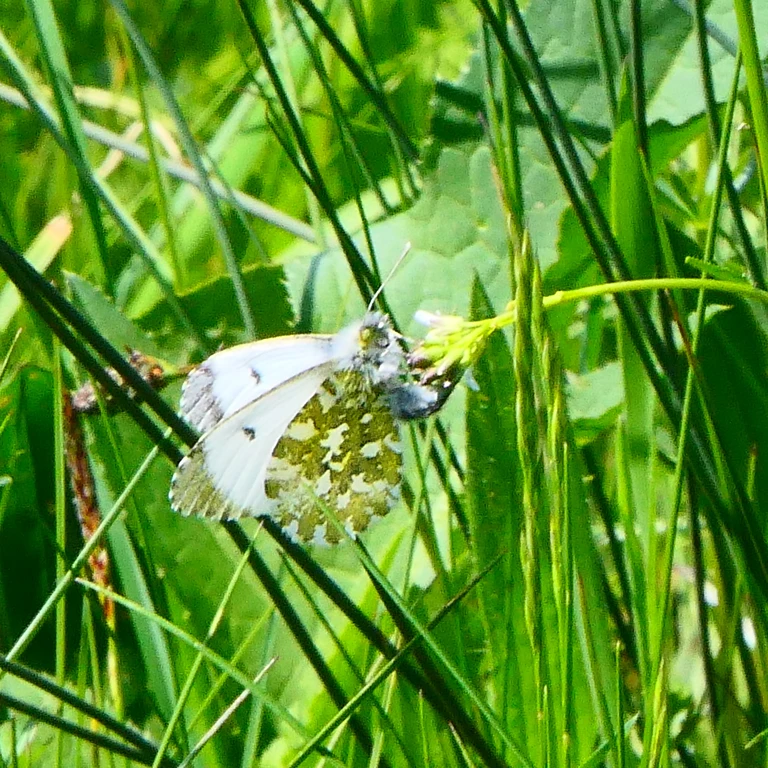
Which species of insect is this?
Anthocharis cardamines
